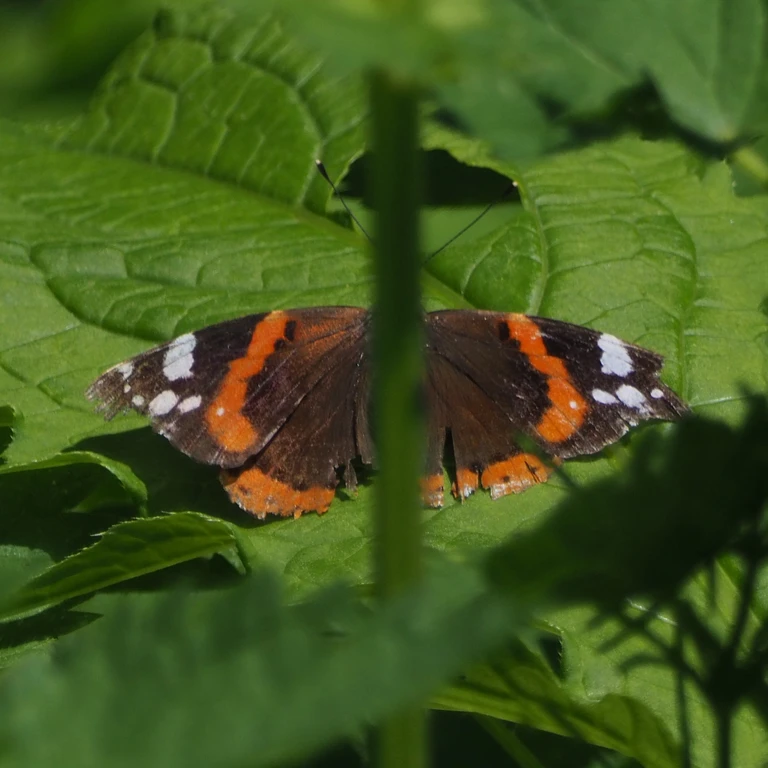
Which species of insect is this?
Vanessa atalanta
